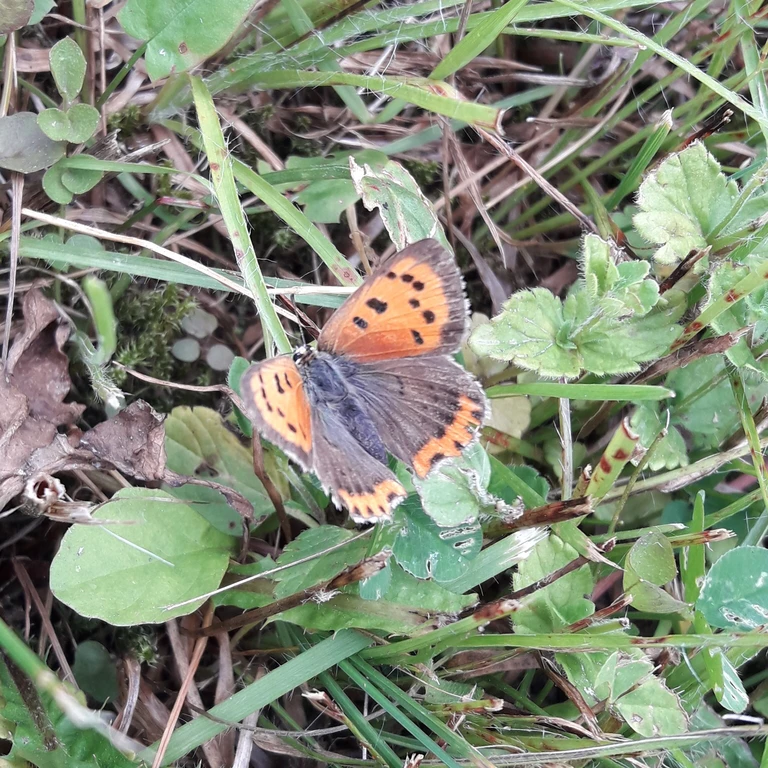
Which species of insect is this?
Lycaena phlaeas
